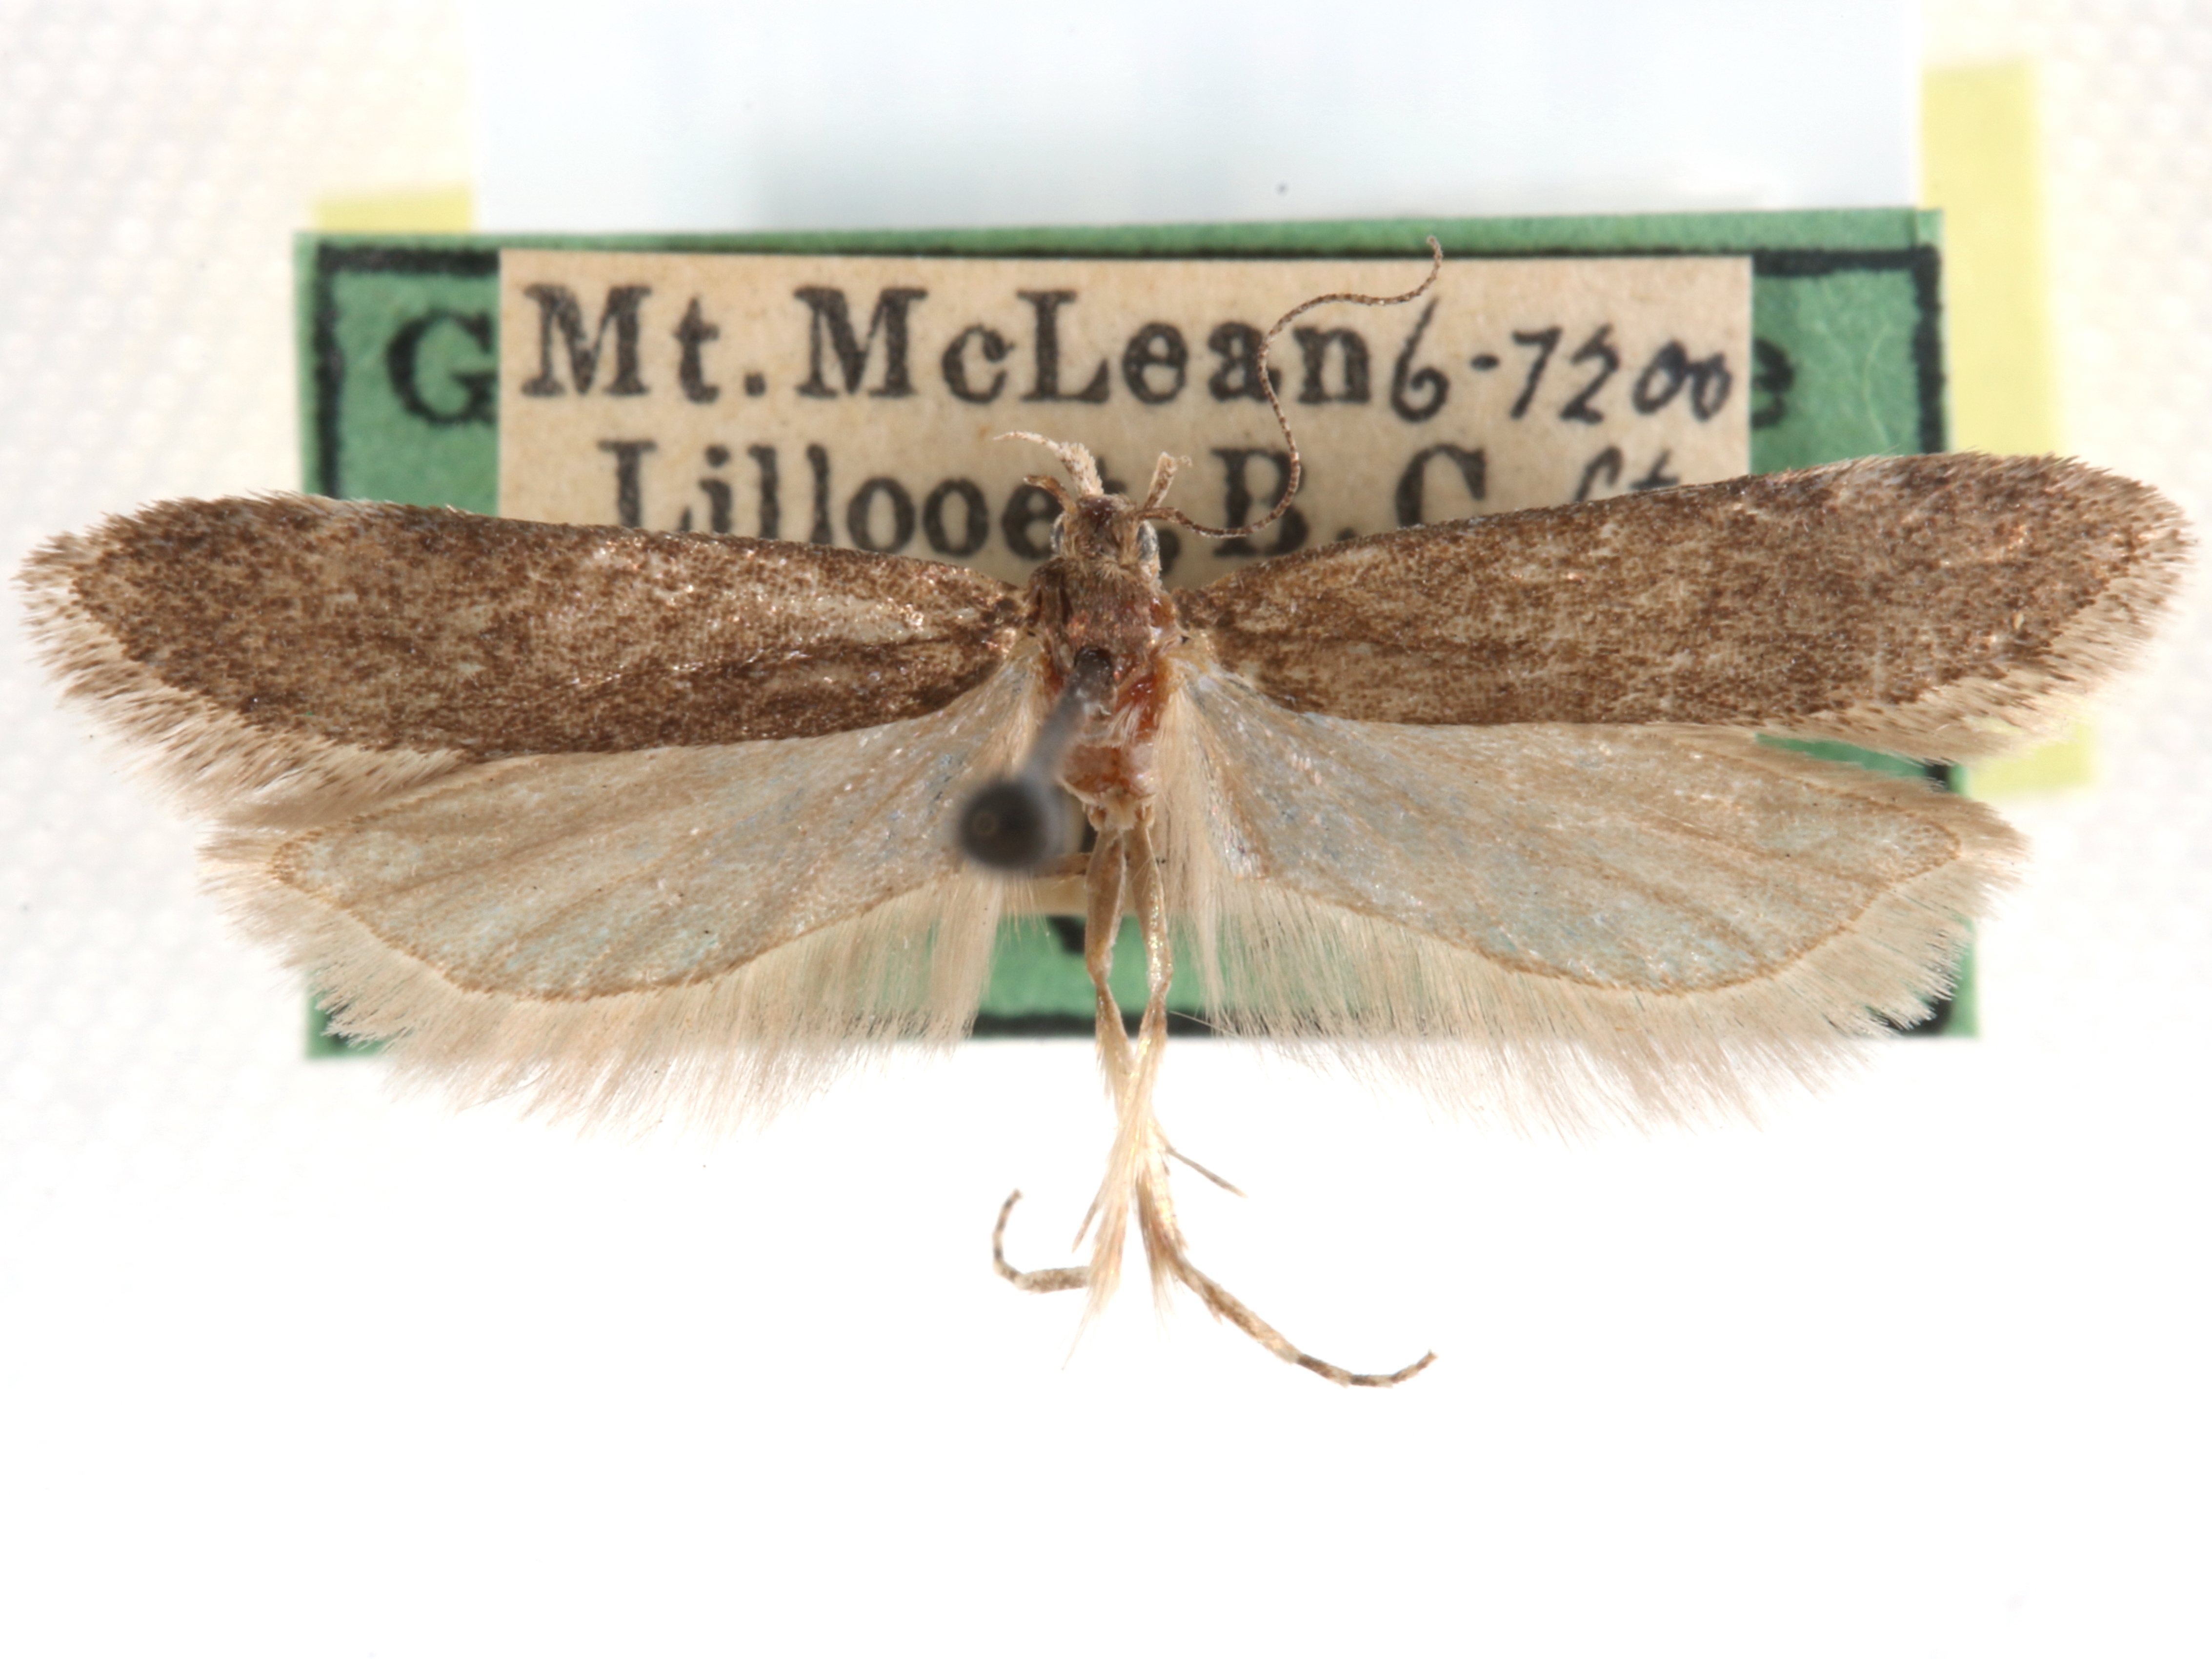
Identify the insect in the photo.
Chionodes permacta
